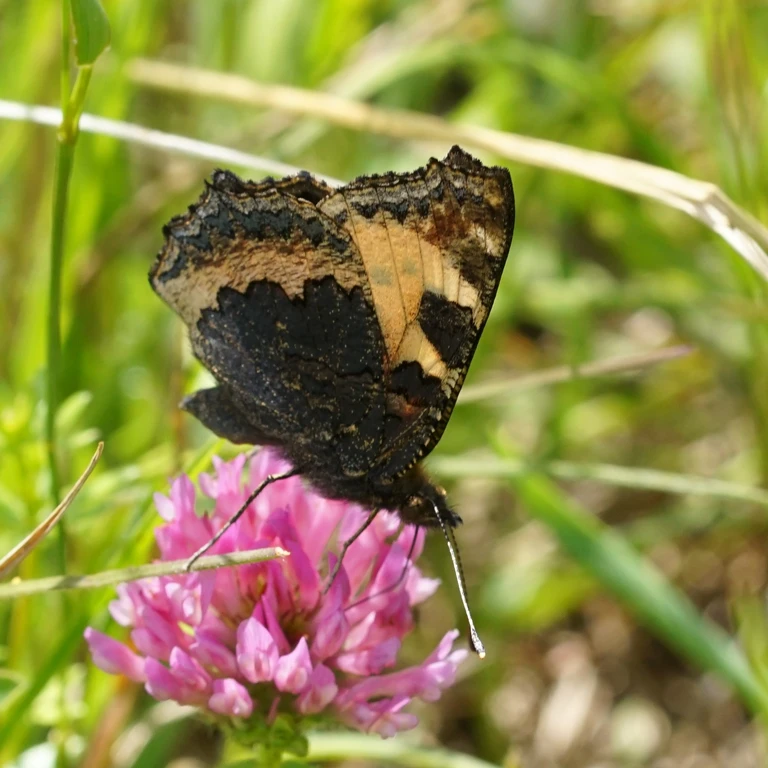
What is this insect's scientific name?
Aglais urticae
